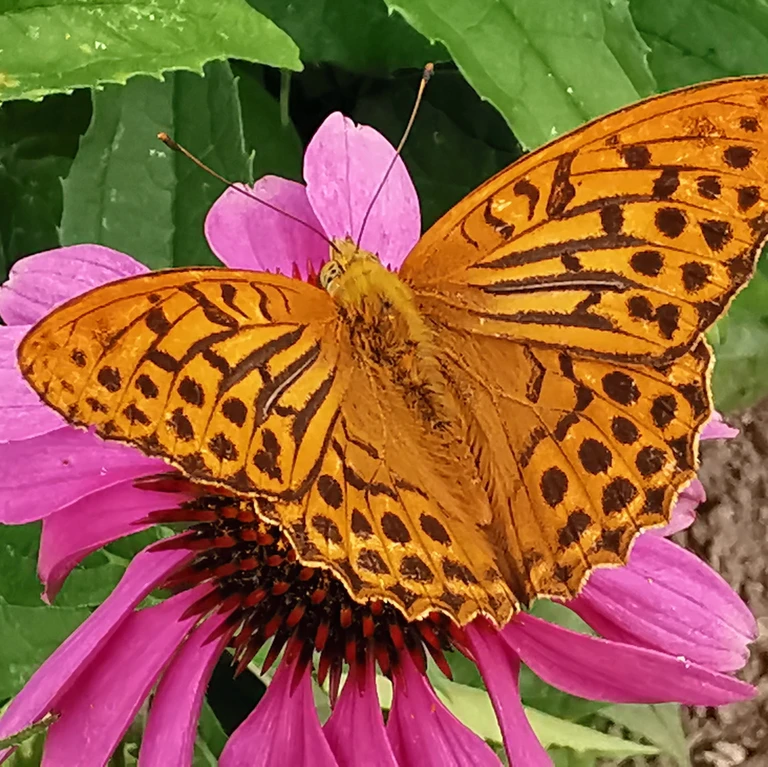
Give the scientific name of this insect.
Argynnis paphia
